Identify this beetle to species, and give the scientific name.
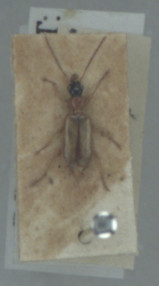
Demetrias atricapillus
